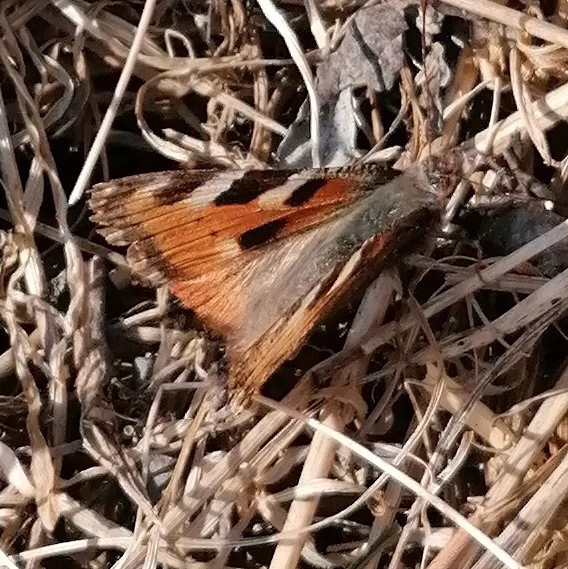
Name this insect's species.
Aglais urticae
